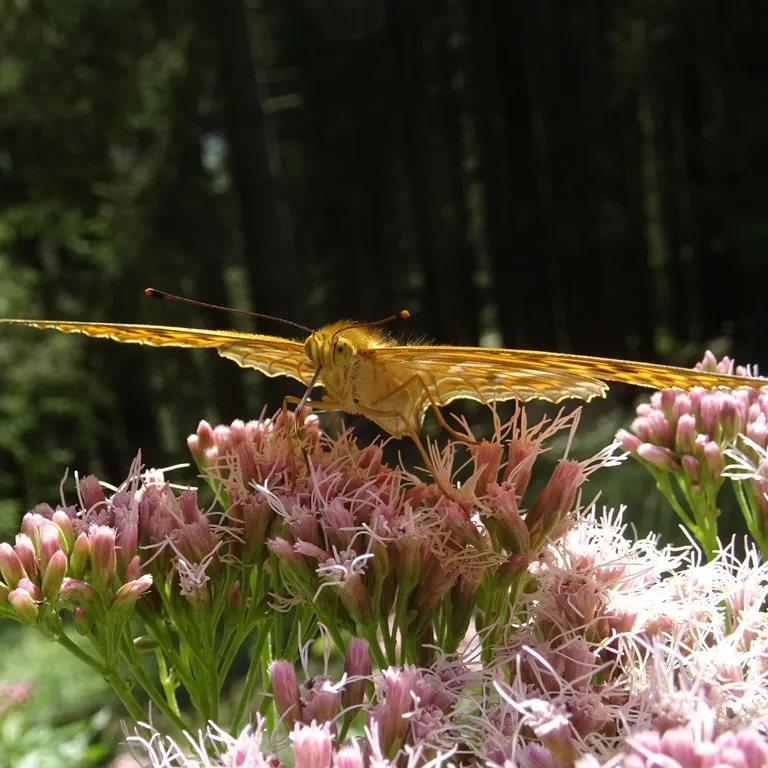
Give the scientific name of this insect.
Argynnis paphia
